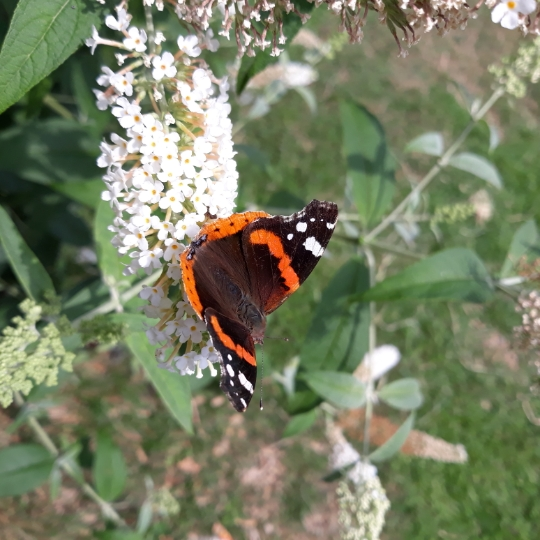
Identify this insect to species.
Vanessa atalanta
